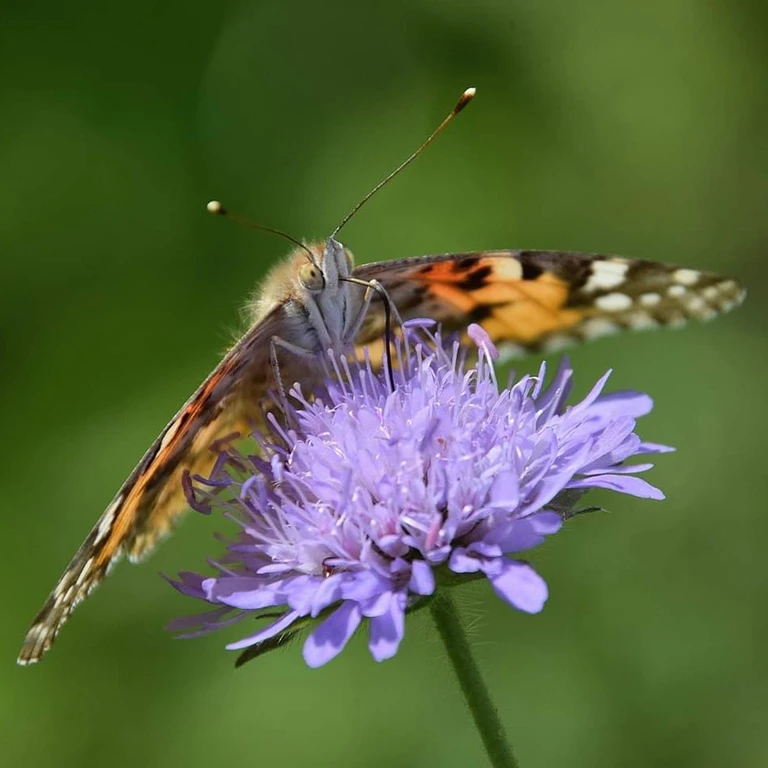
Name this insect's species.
Vanessa cardui
